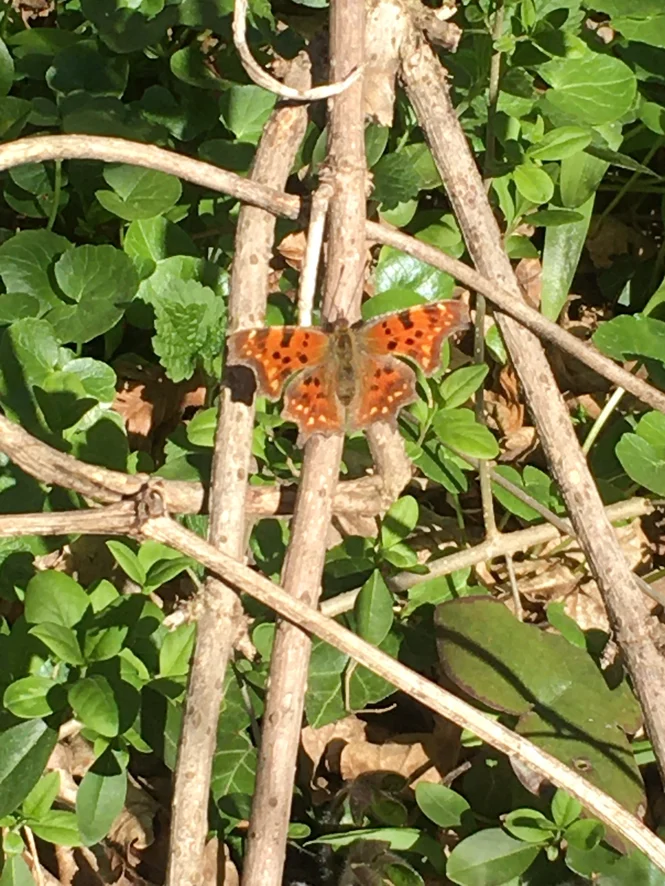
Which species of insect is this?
Polygonia c-album
